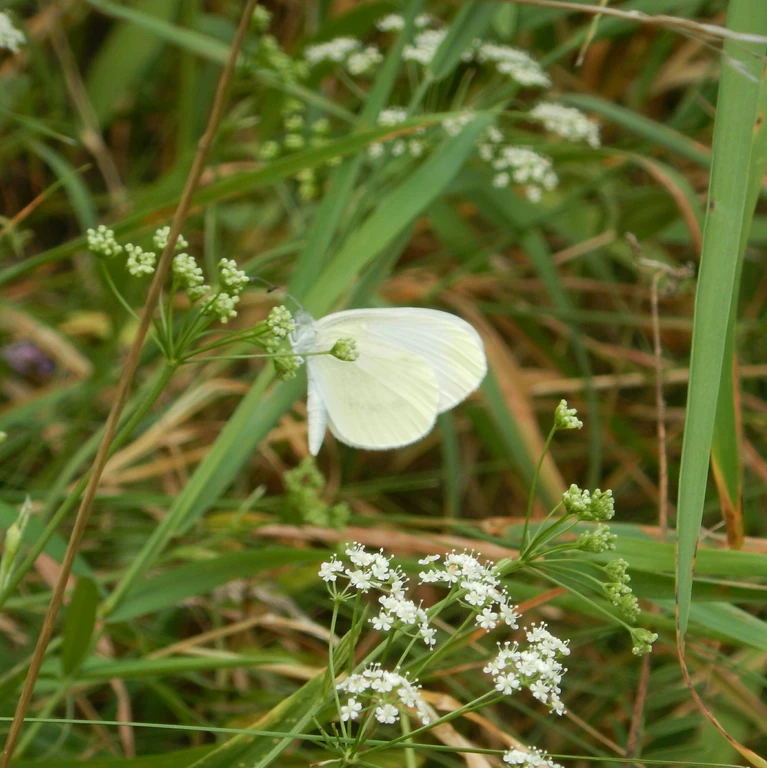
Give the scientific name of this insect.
Leptidea sinapis/juvernica
